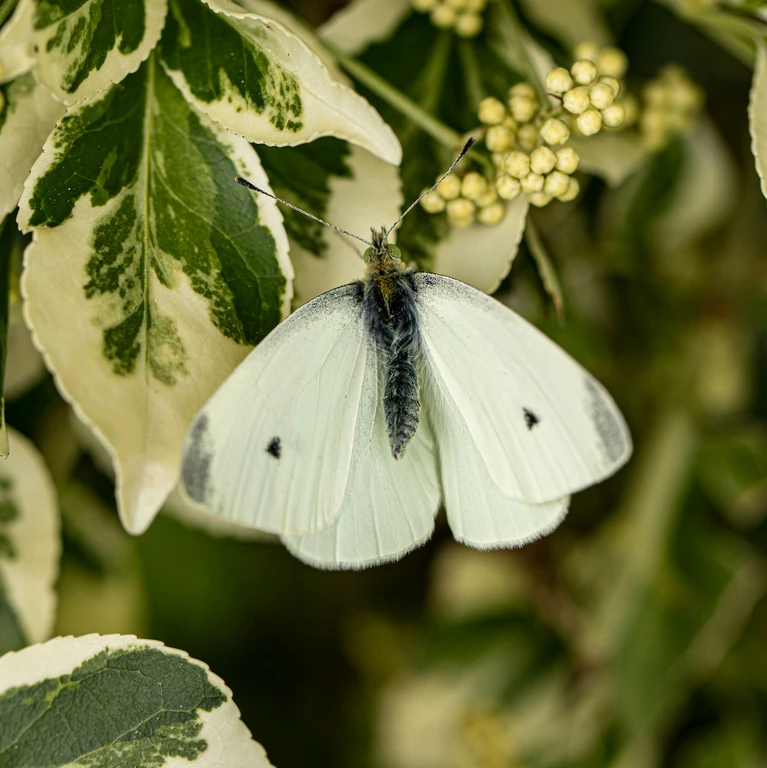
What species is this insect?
Pieris rapae
